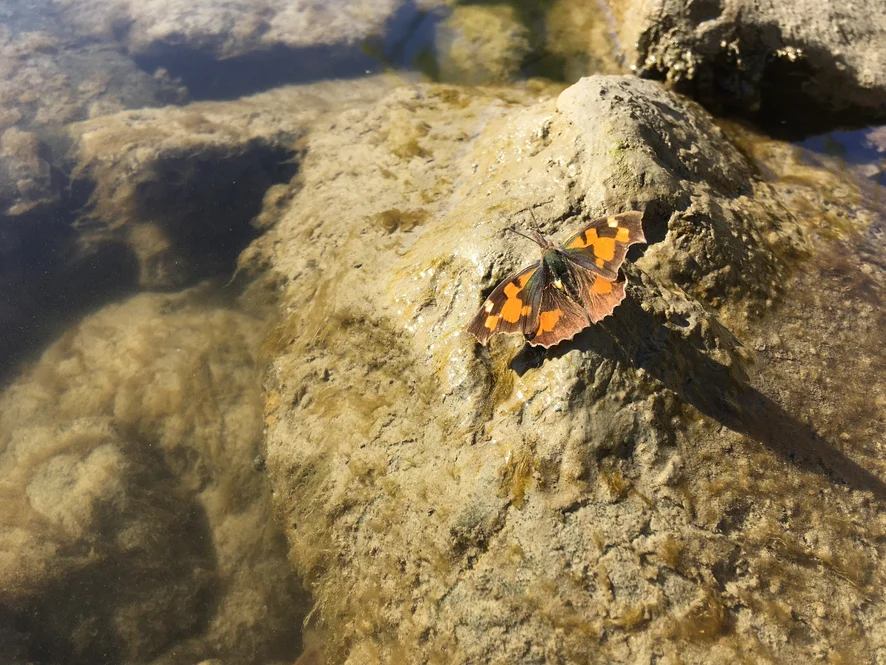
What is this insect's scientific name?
Libythea celtis
